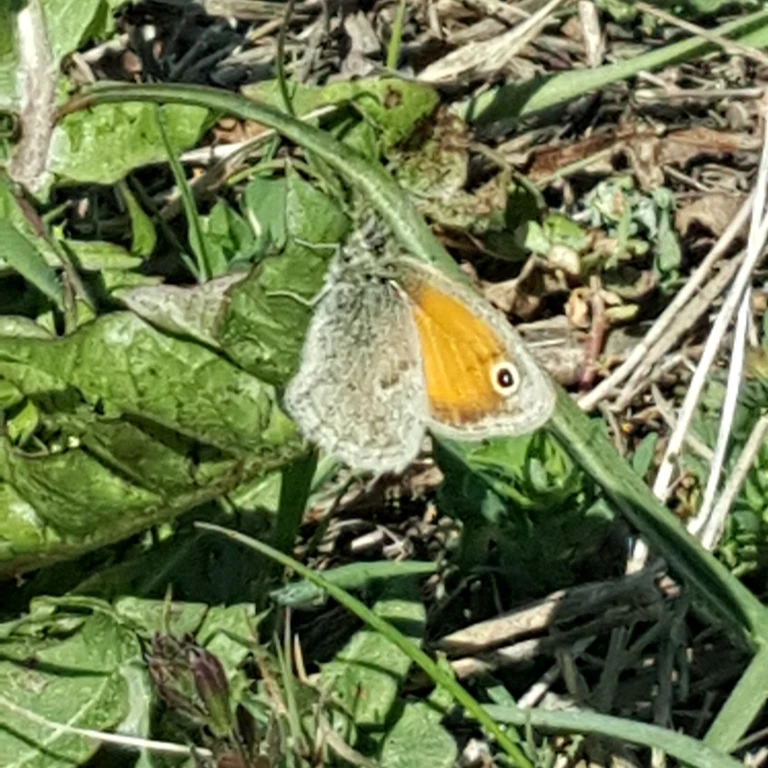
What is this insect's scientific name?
Coenonympha pamphilus
